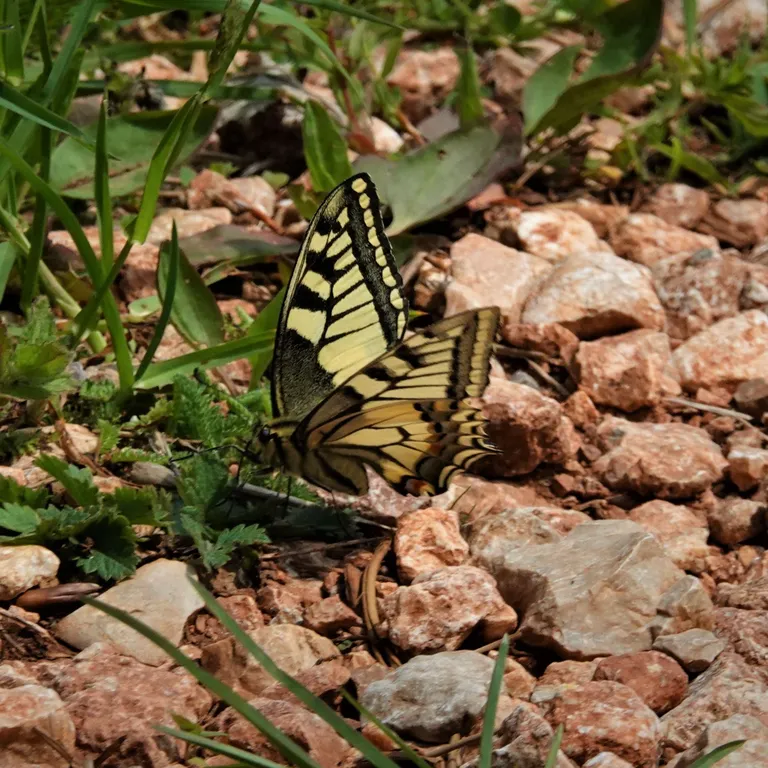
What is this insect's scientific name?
Papilio machaon
